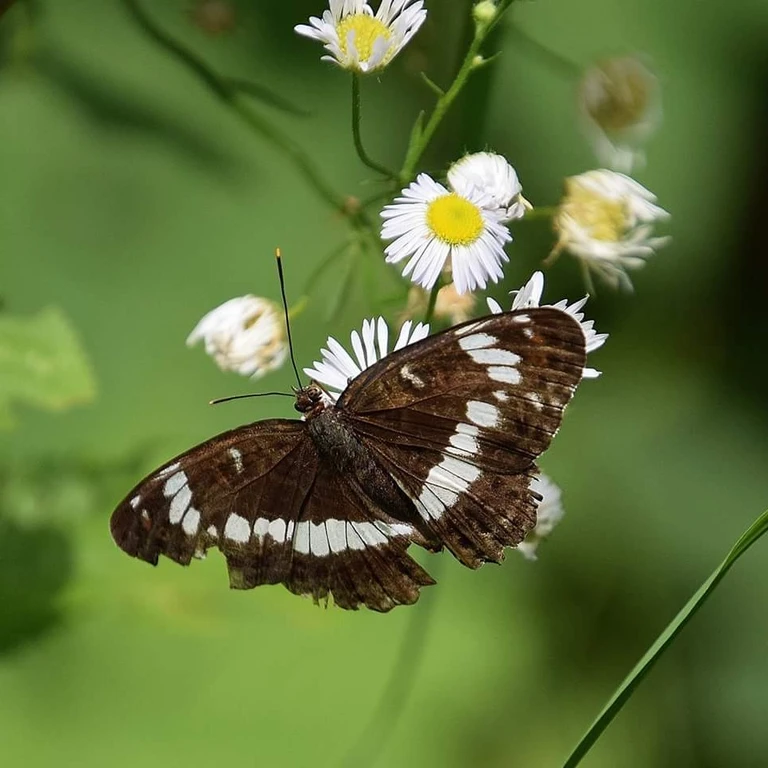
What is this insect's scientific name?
Limenitis camilla (also Ladoga camilla)
